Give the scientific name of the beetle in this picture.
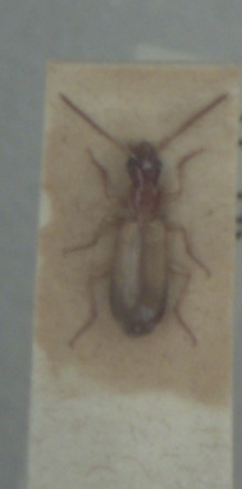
Paradromius linearis
